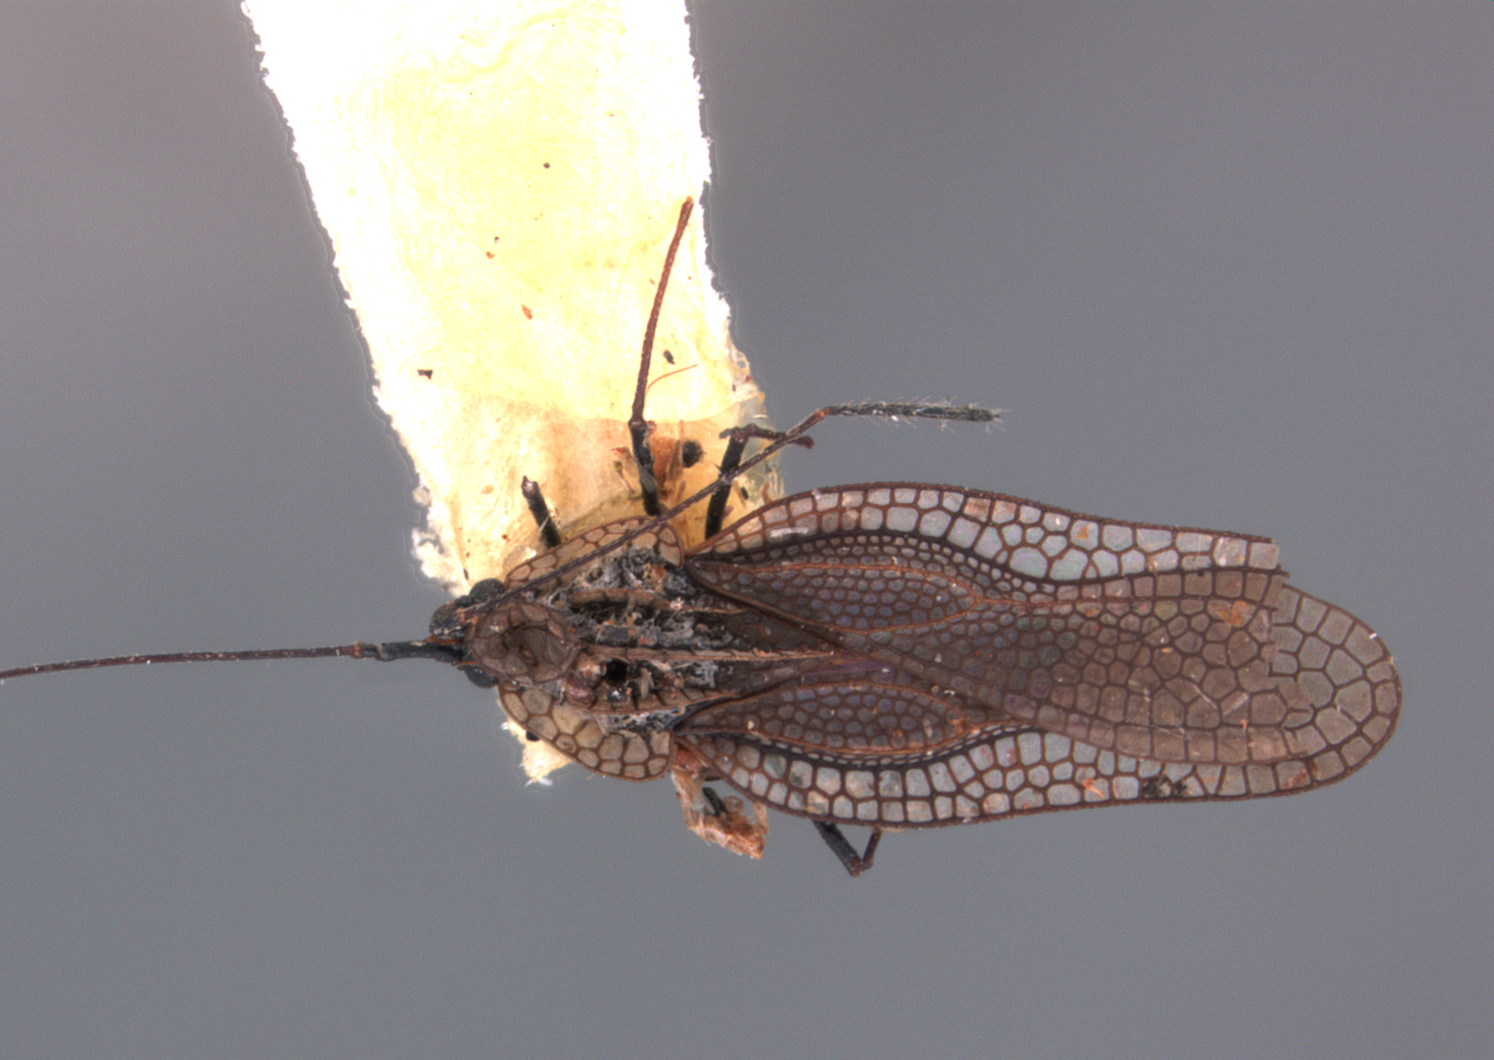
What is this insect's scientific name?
Leptopharsa lenatis
